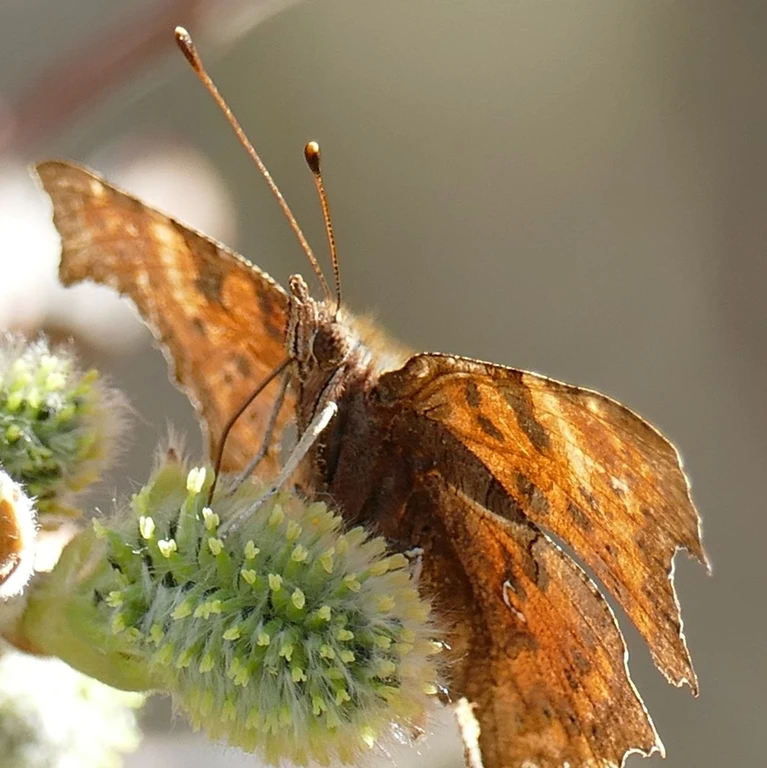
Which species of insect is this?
Polygonia c-album
